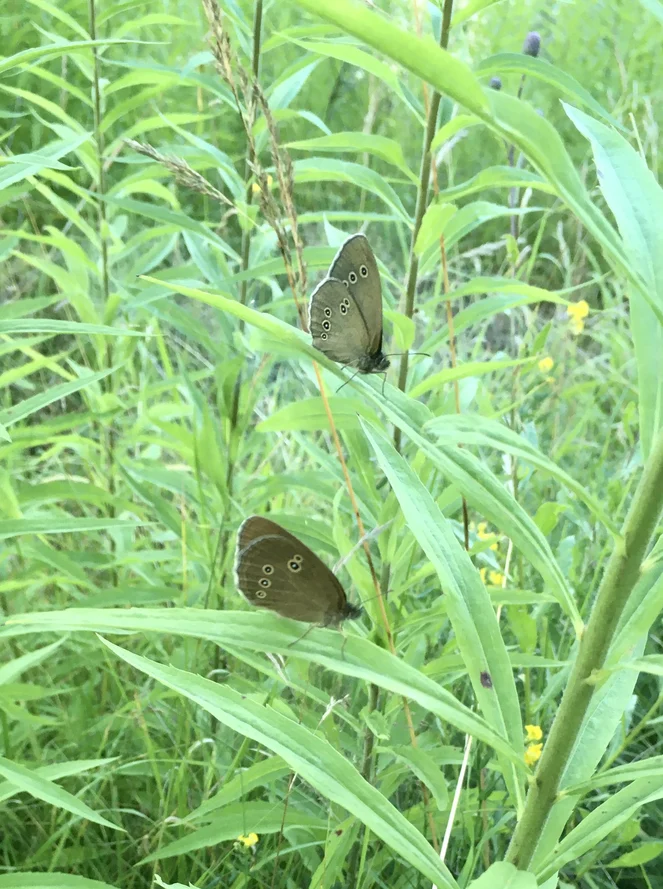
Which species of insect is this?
Aphantopus hyperantus
